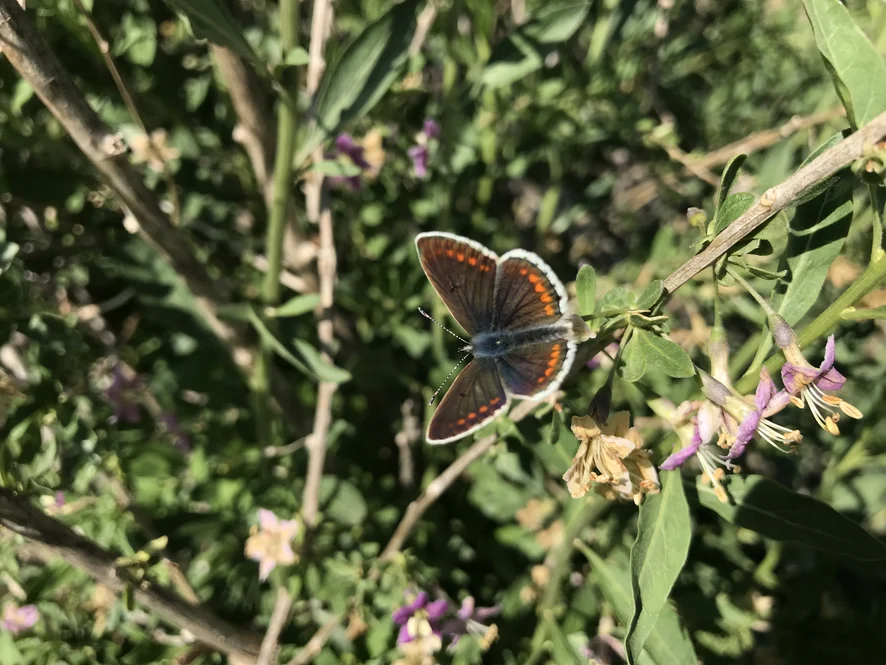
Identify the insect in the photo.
Aricia agestis/artaxerxes
